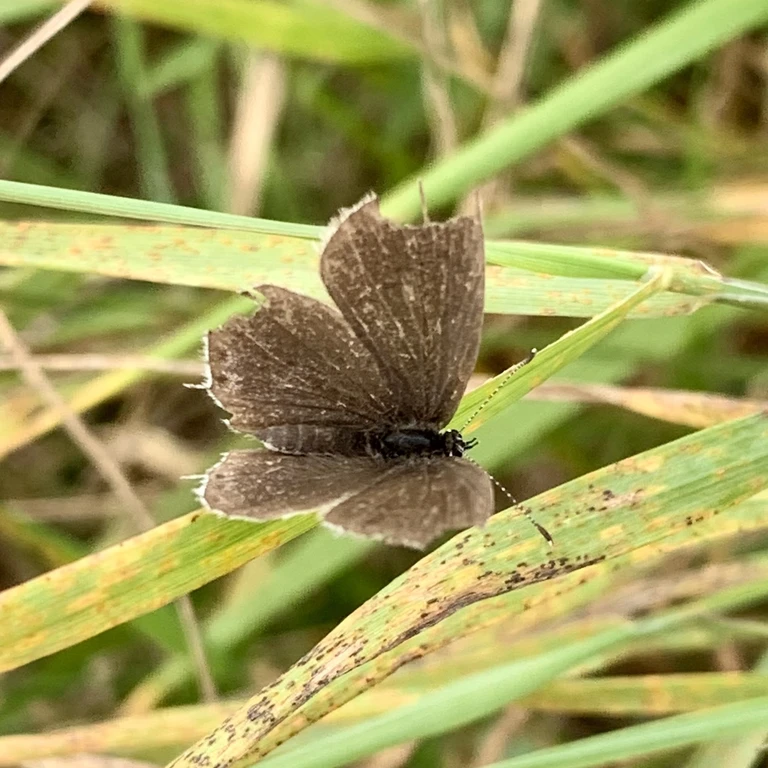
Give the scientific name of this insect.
Cupido argiades (also Elkalyce argiades)
